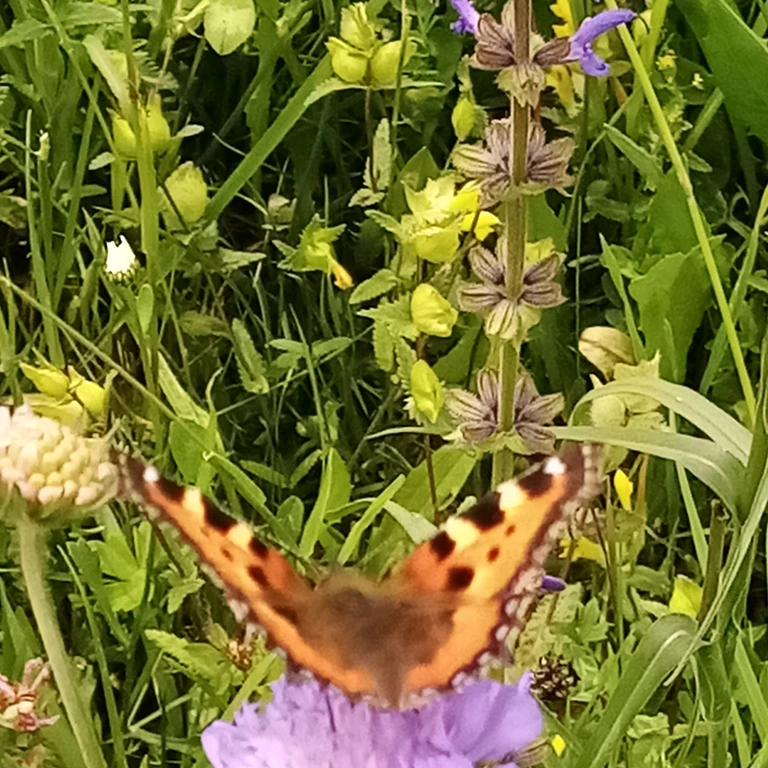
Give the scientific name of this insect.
Aglais urticae
